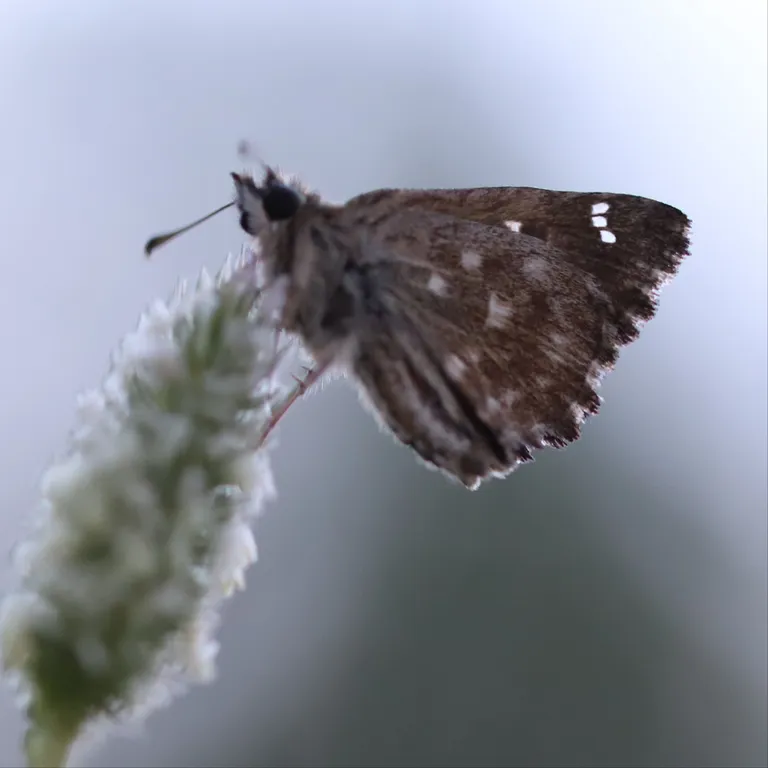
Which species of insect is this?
Carcharodus alceae
